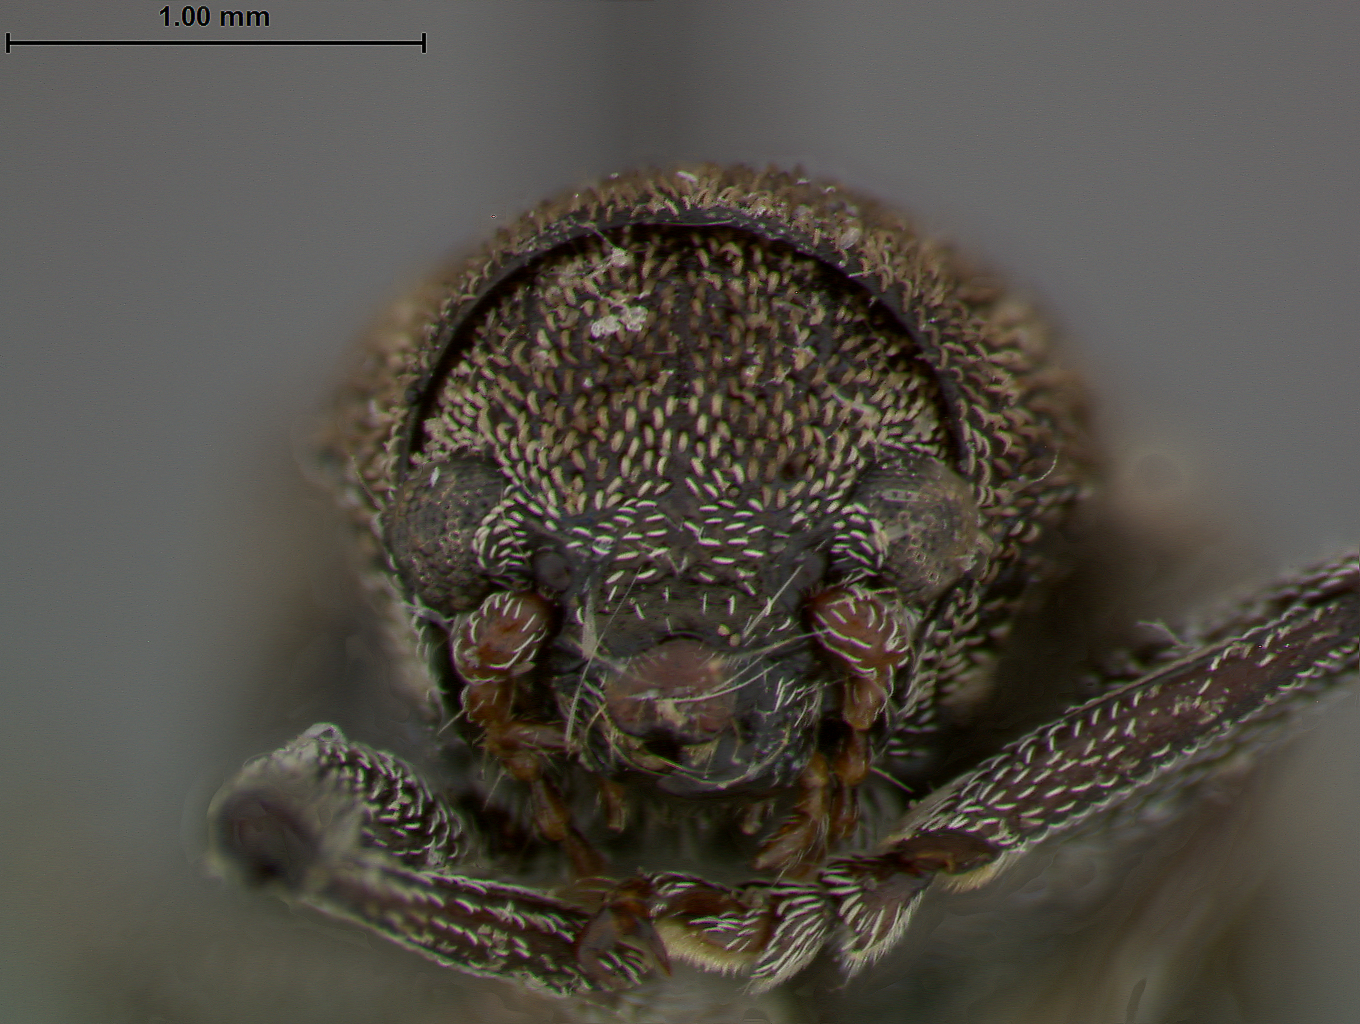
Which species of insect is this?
Myochrous portoricensis
